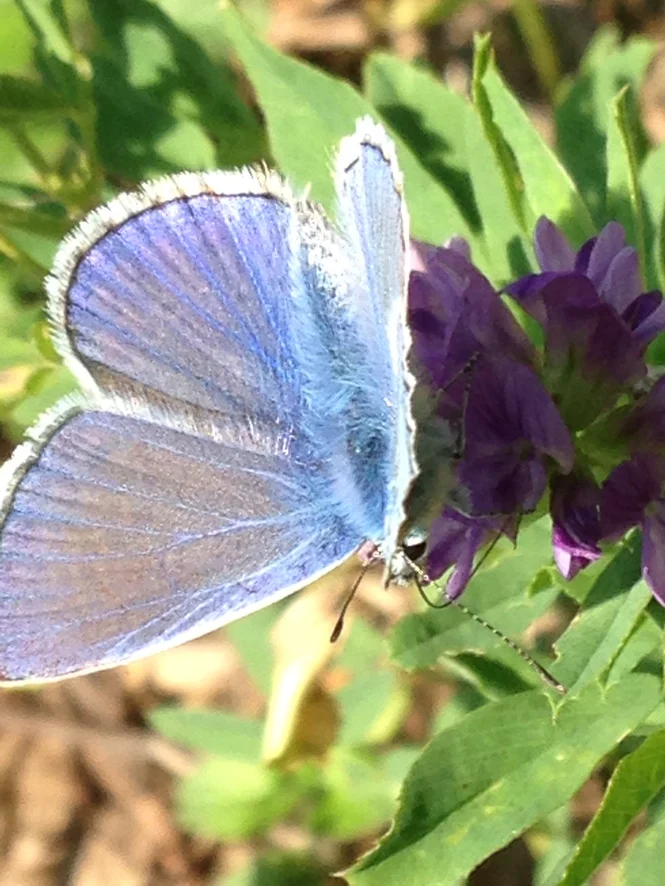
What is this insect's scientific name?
Polyommatus icarus
